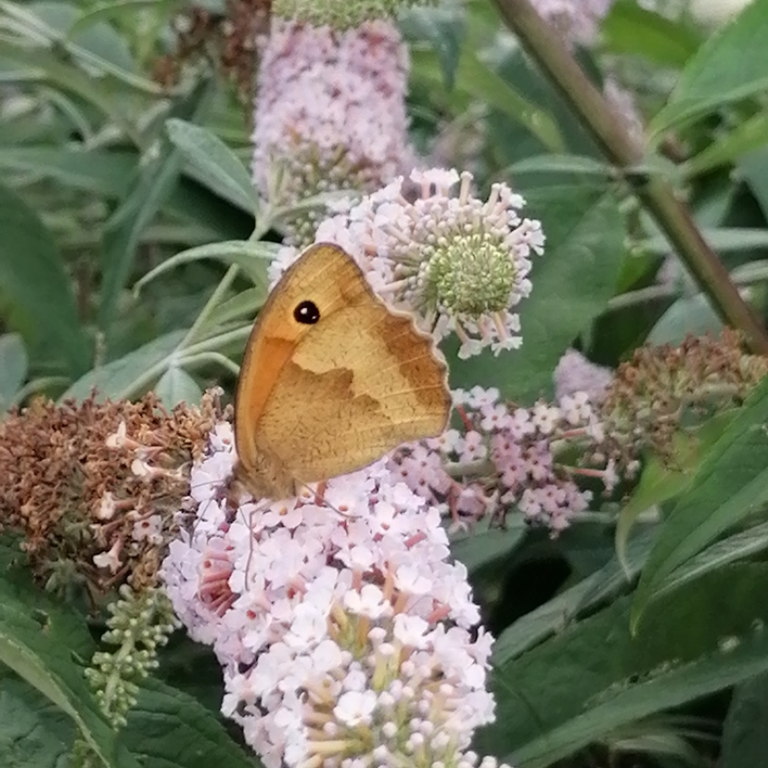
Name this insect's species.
Maniola jurtina
